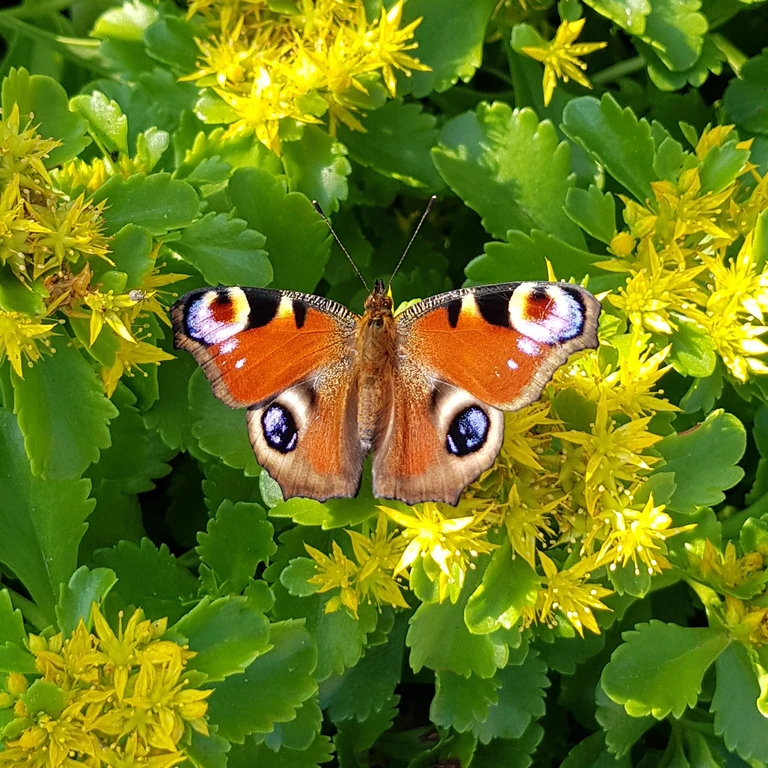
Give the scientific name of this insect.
Aglais io
